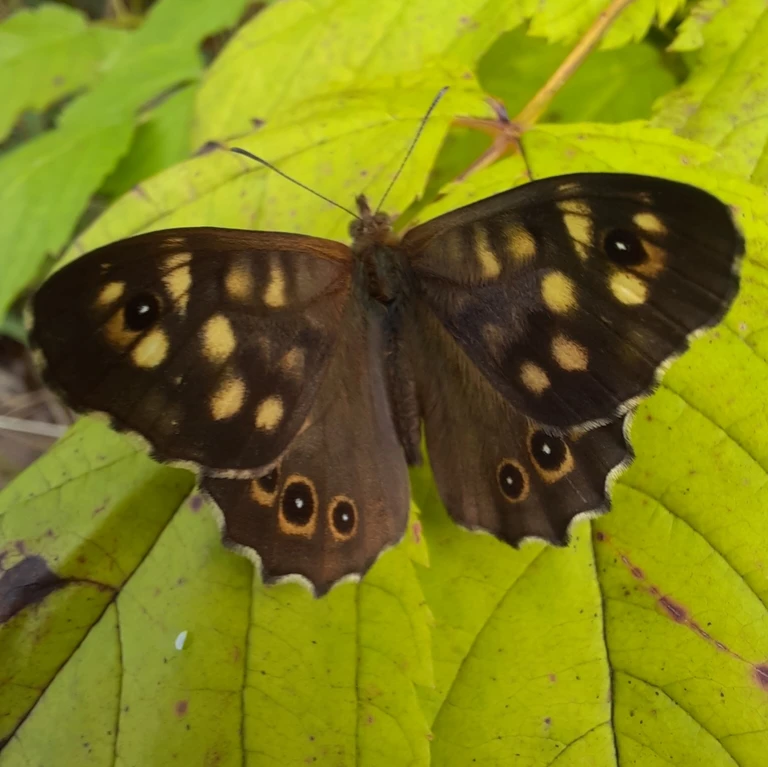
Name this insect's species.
Pararge aegeria
